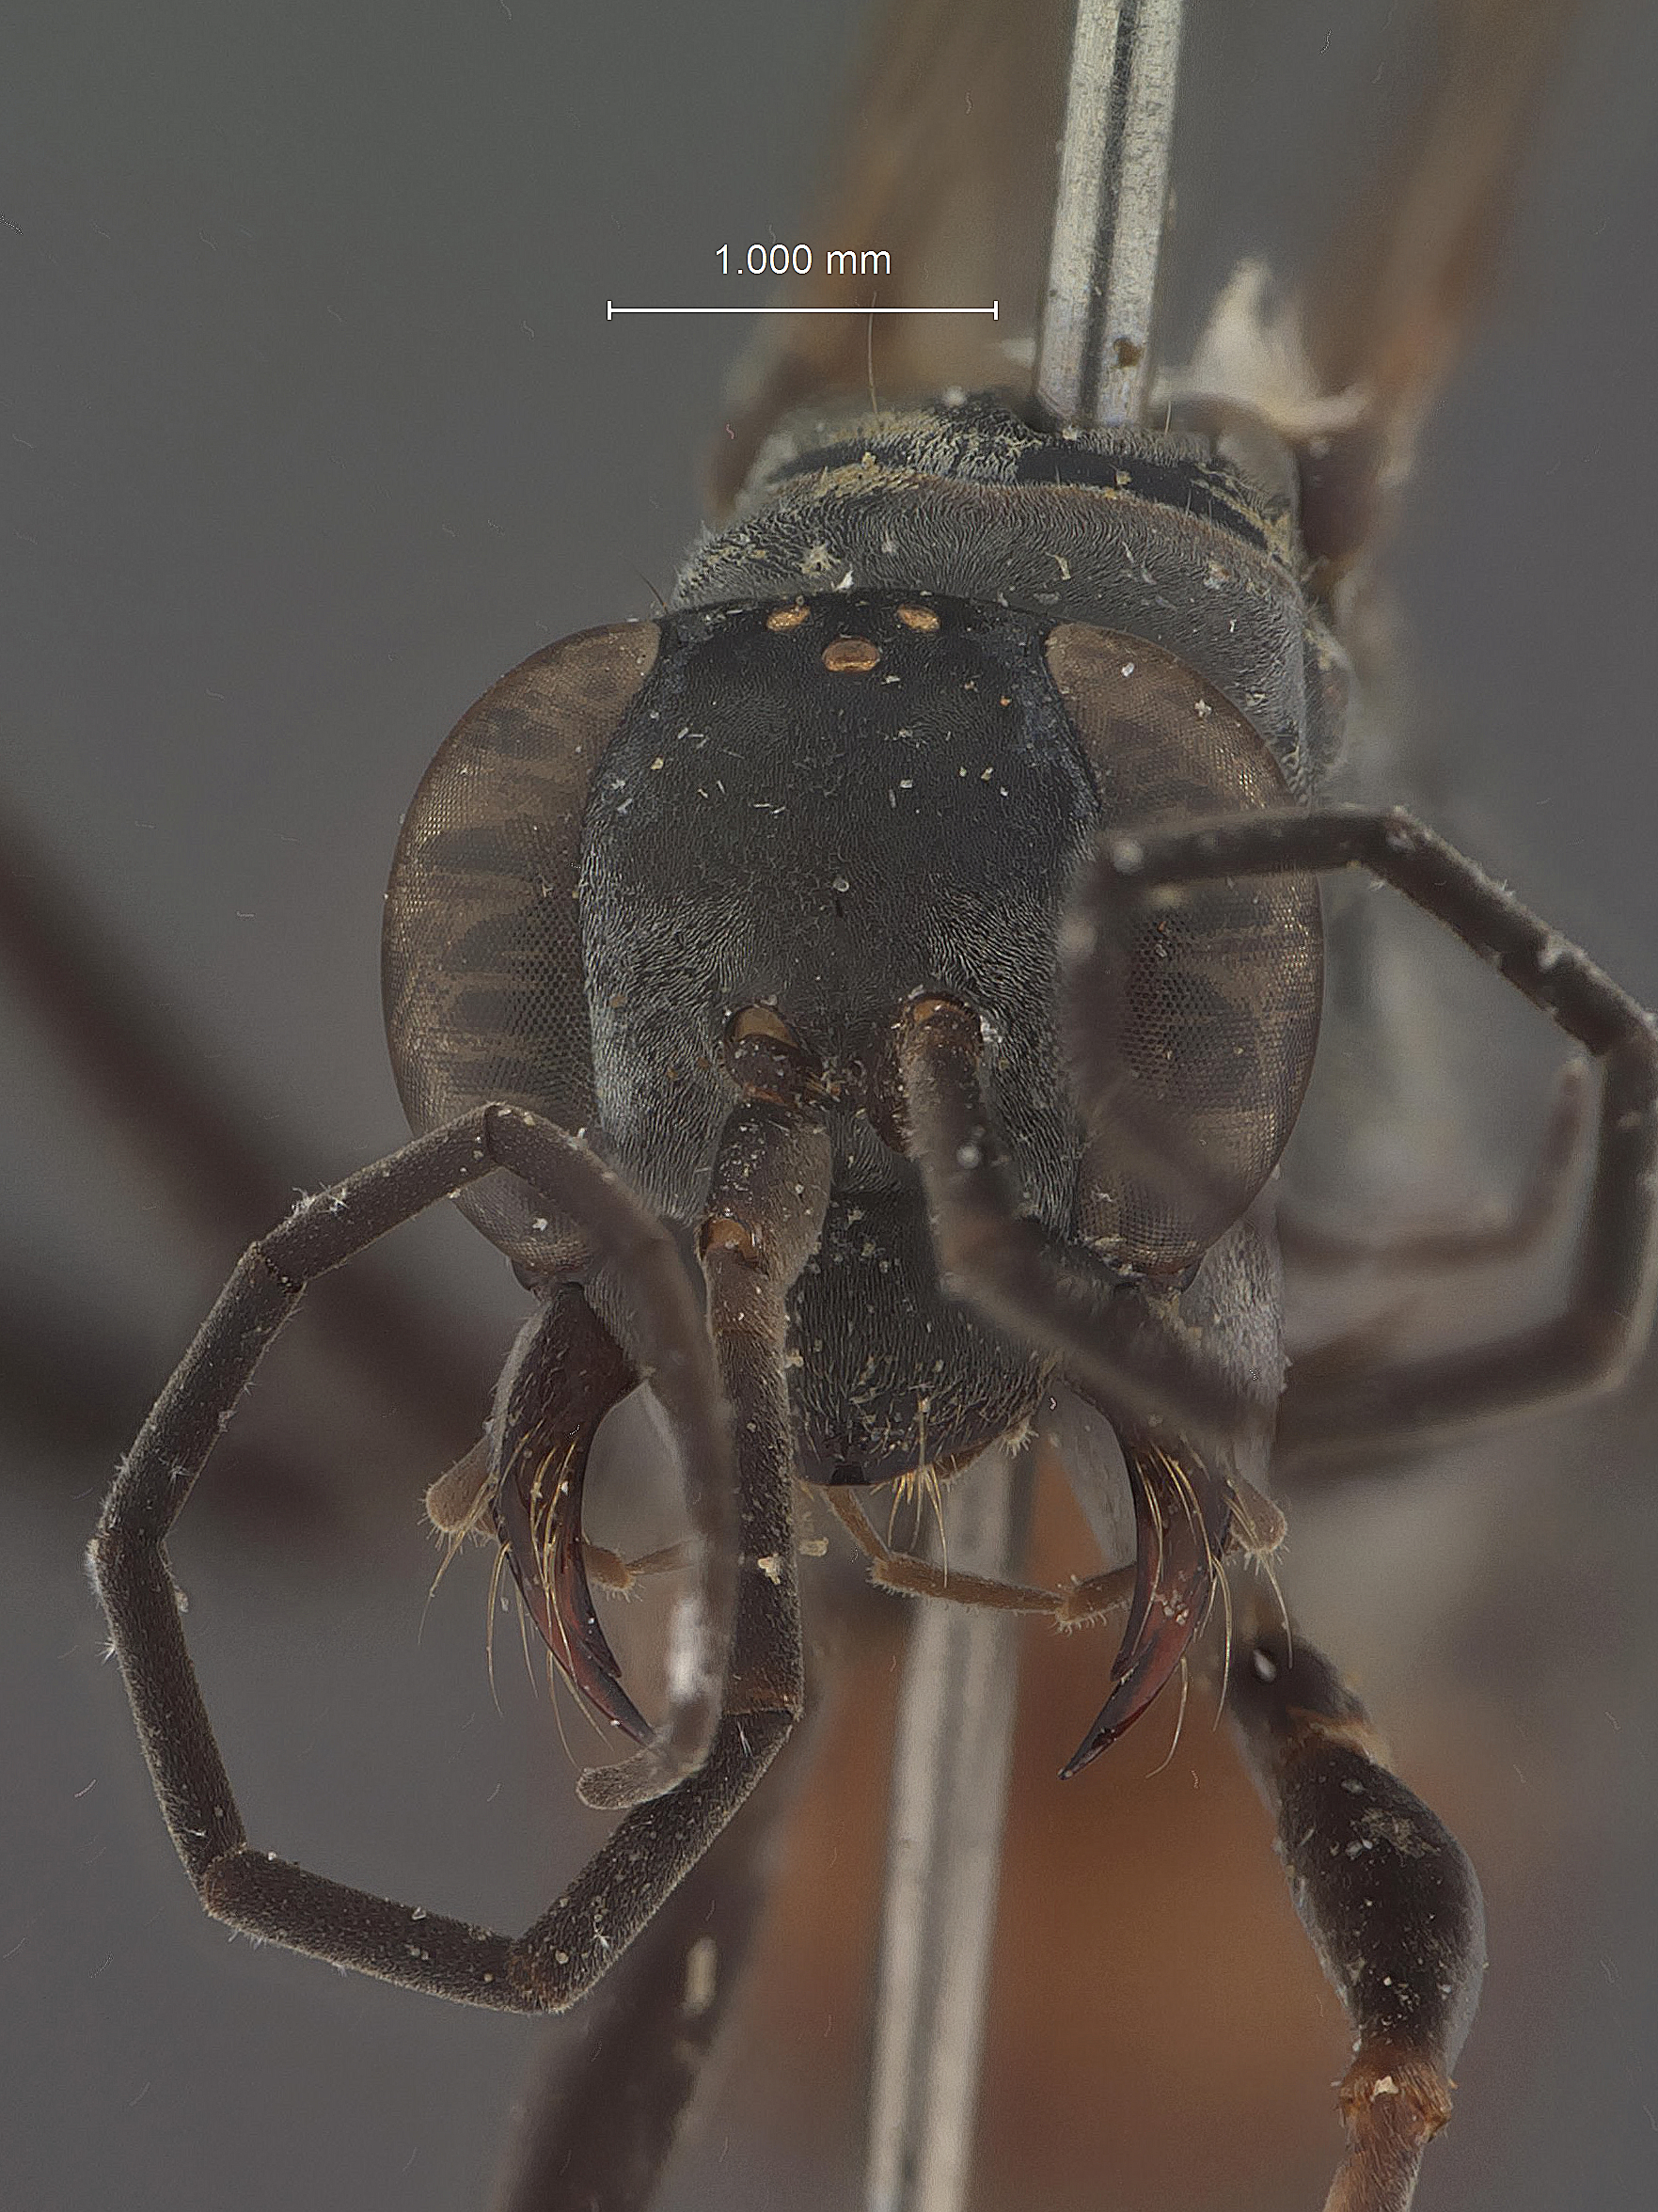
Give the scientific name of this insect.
Phanagenia rufiventris
